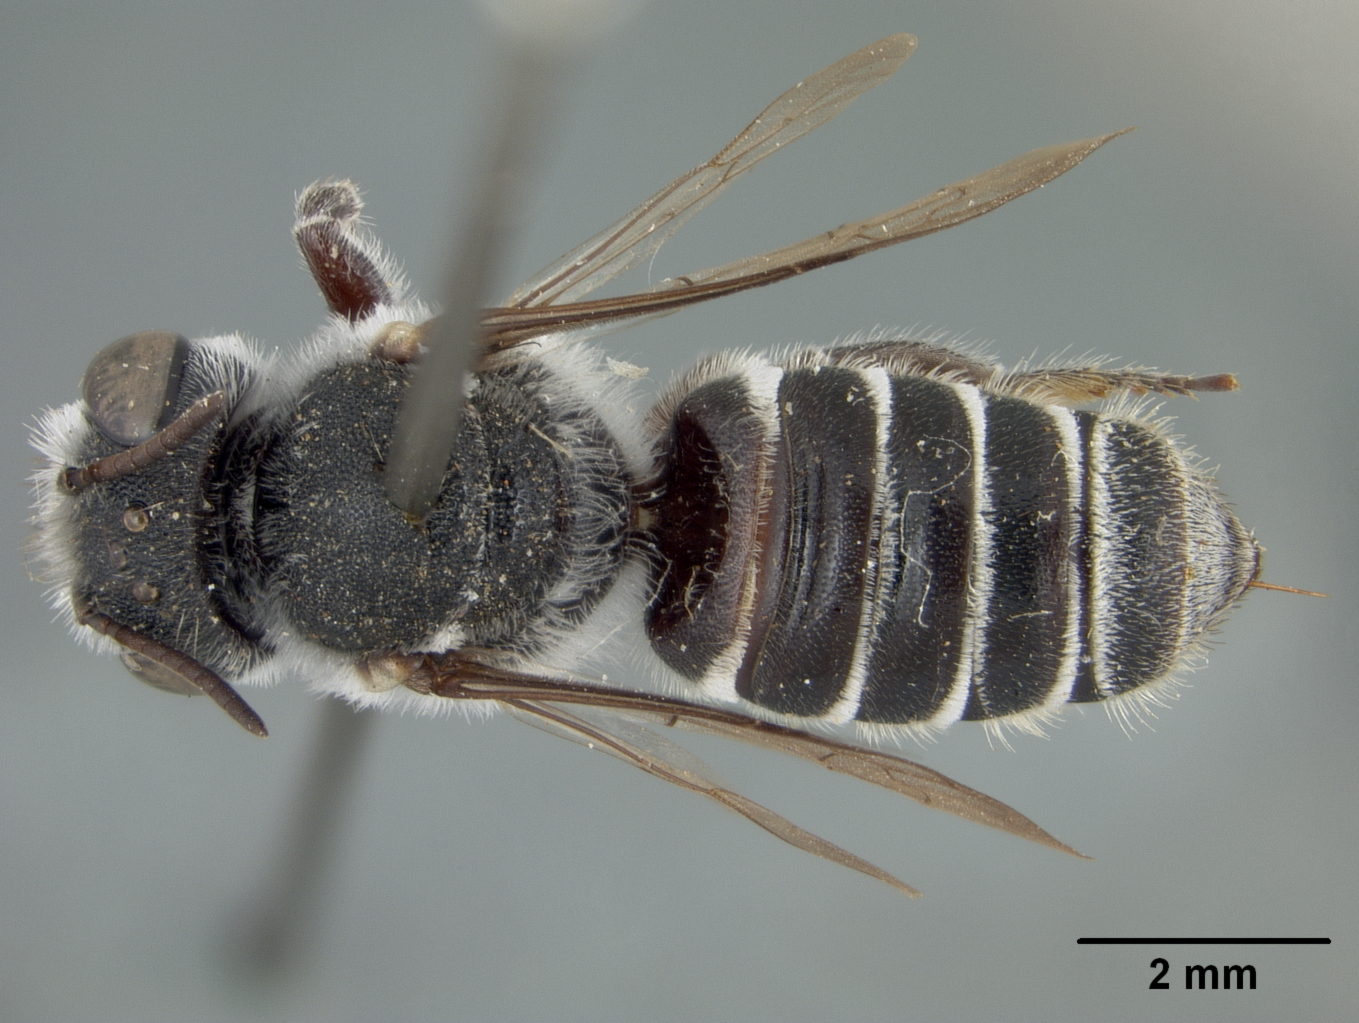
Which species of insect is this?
Megachile gualanensis
